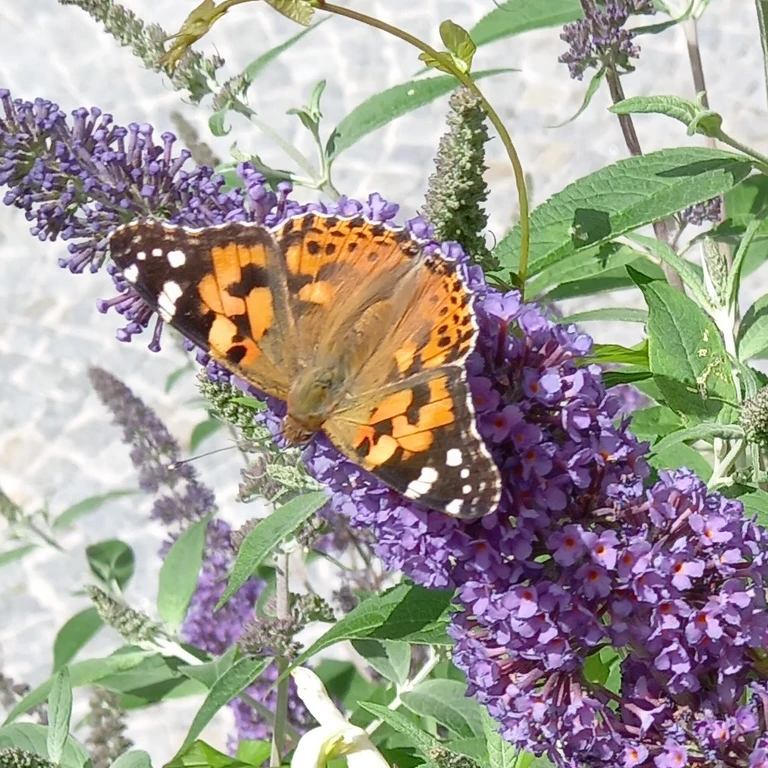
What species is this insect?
Vanessa cardui
